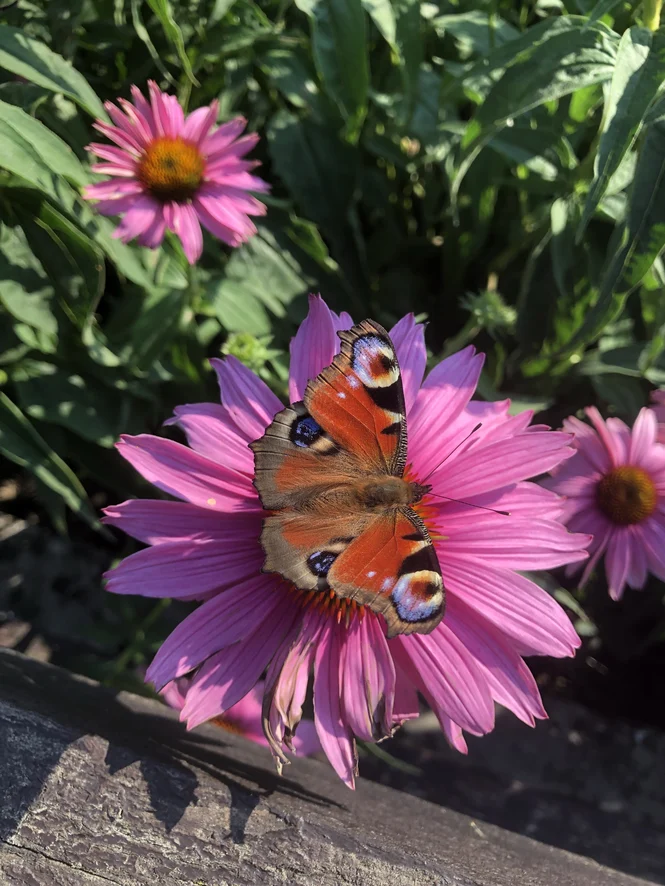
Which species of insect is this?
Aglais io
